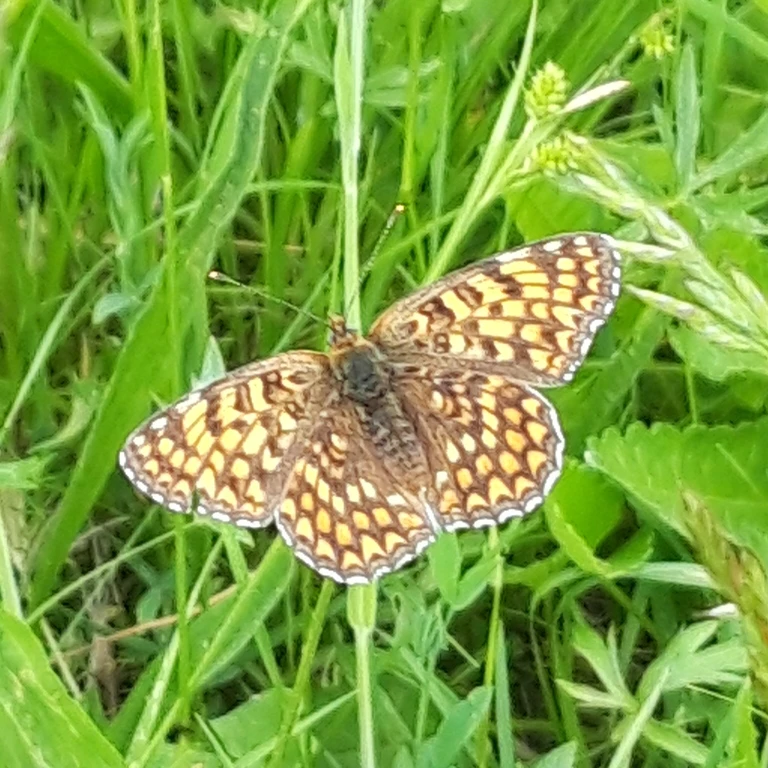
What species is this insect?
Melitaea phoebe
